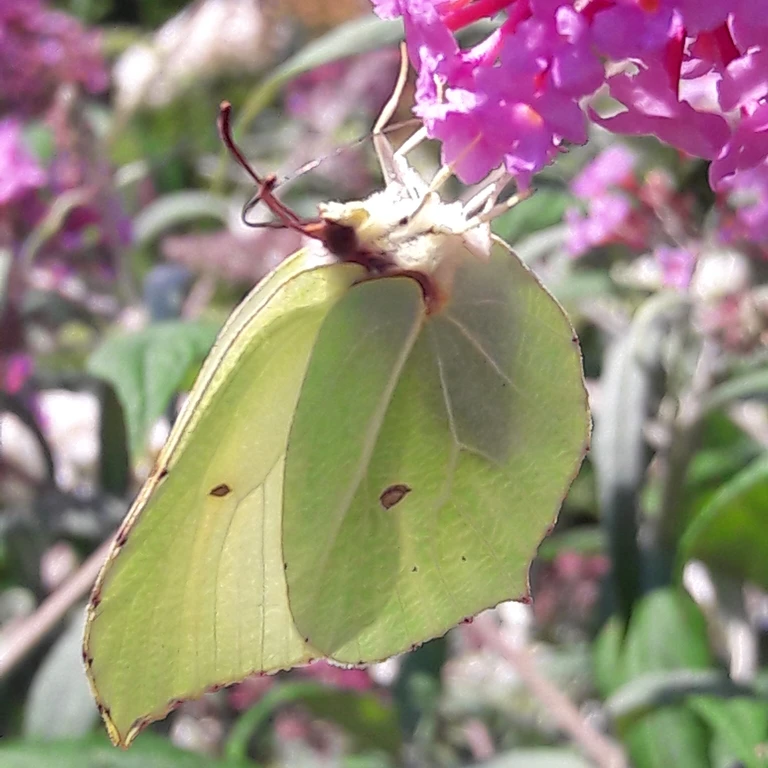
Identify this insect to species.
Gonepteryx rhamni
